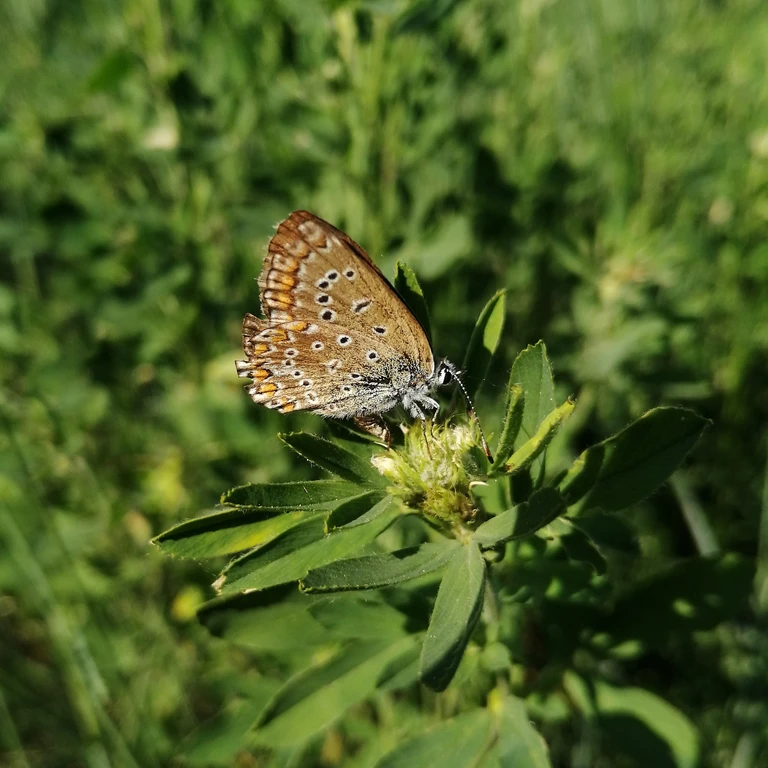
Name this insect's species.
Polyommatus icarus
